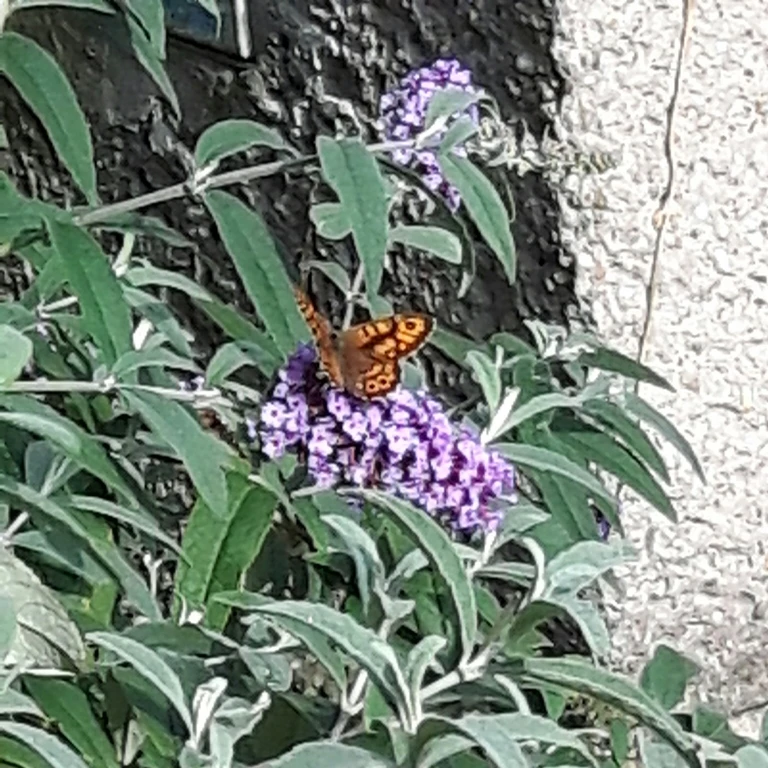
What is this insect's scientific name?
Lasiommata megera (also Pararge megera)
